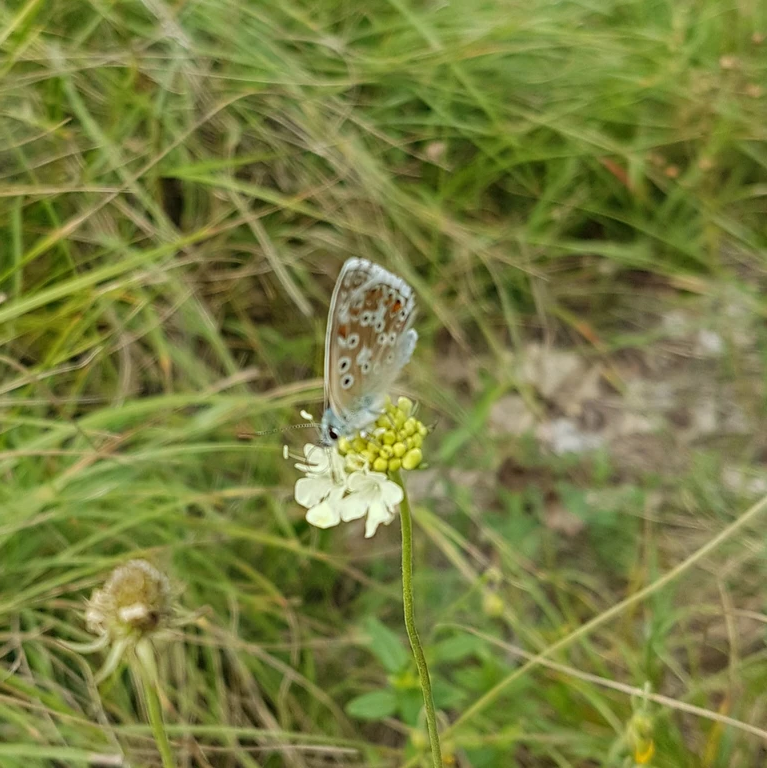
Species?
Lysandra coridon
